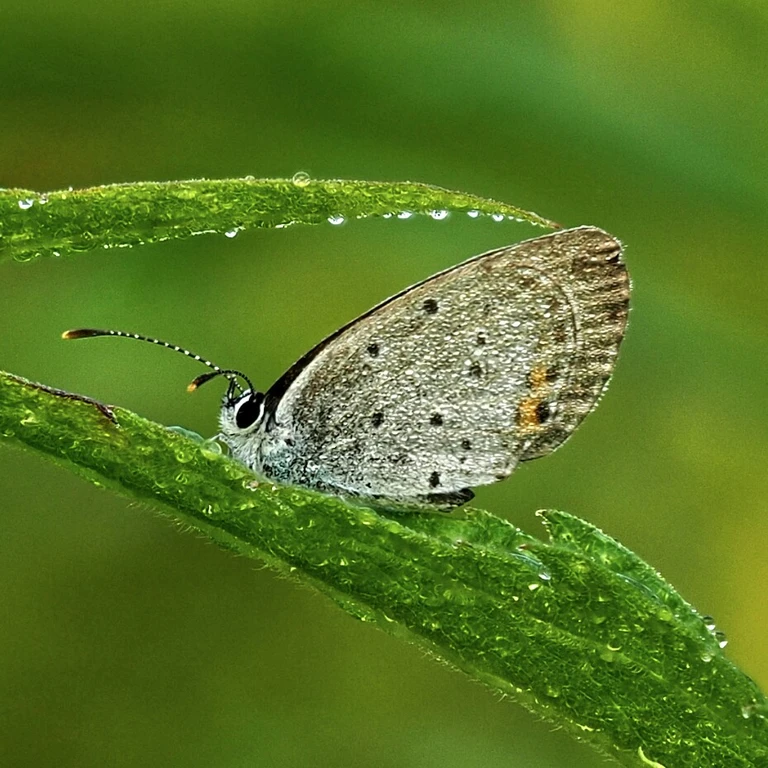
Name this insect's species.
Cupido argiades (also Elkalyce argiades)
